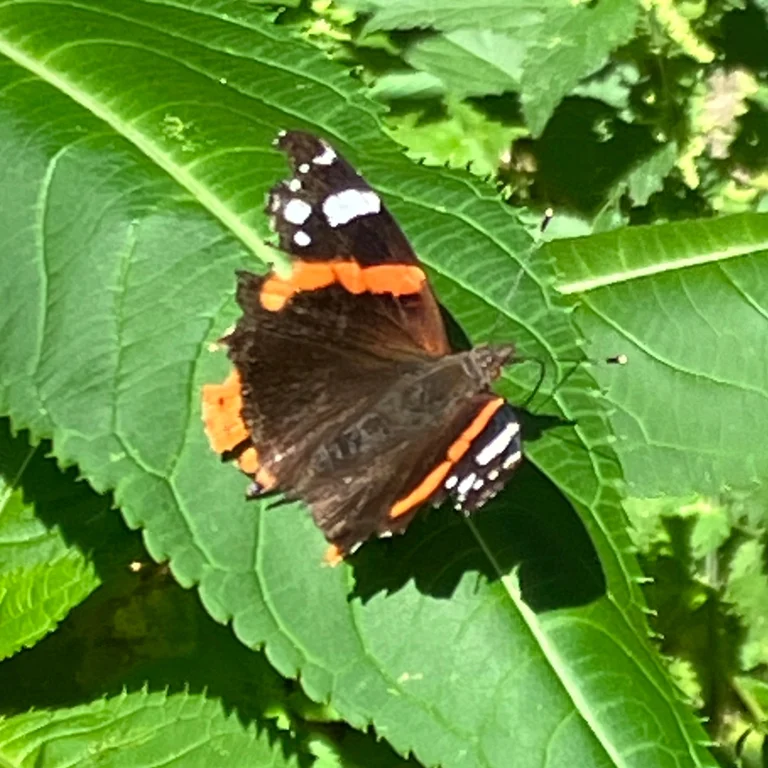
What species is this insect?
Vanessa atalanta
